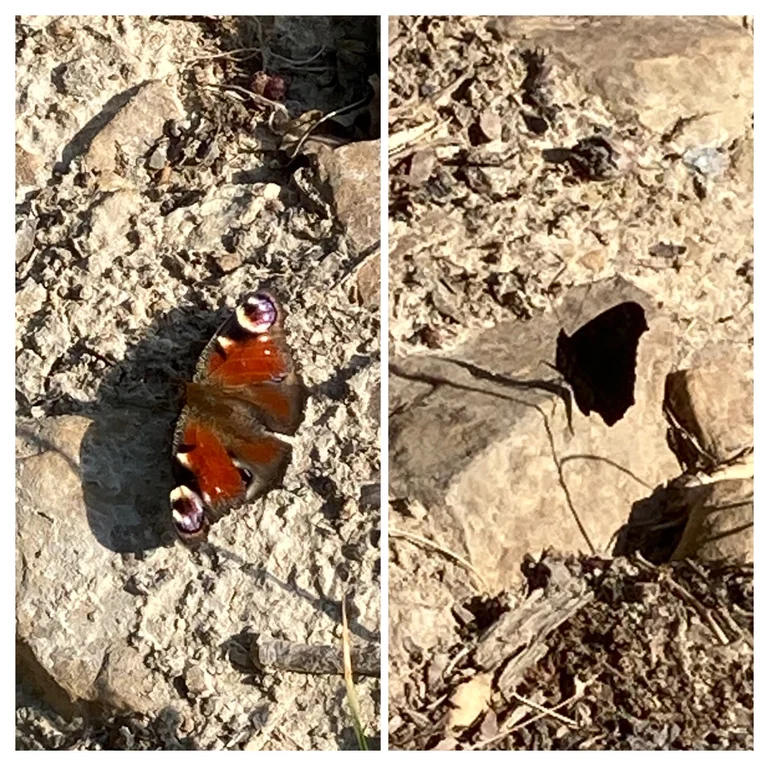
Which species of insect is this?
Aglais io
